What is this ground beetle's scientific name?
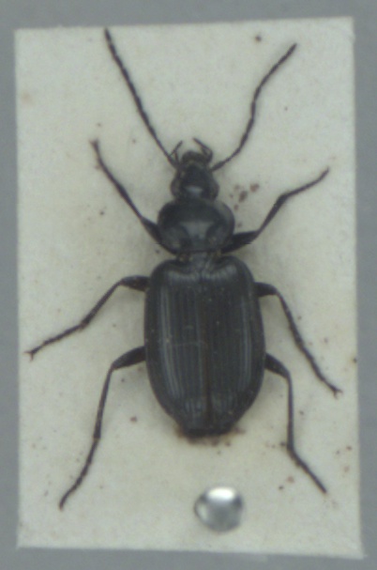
Agonum emarginatum
